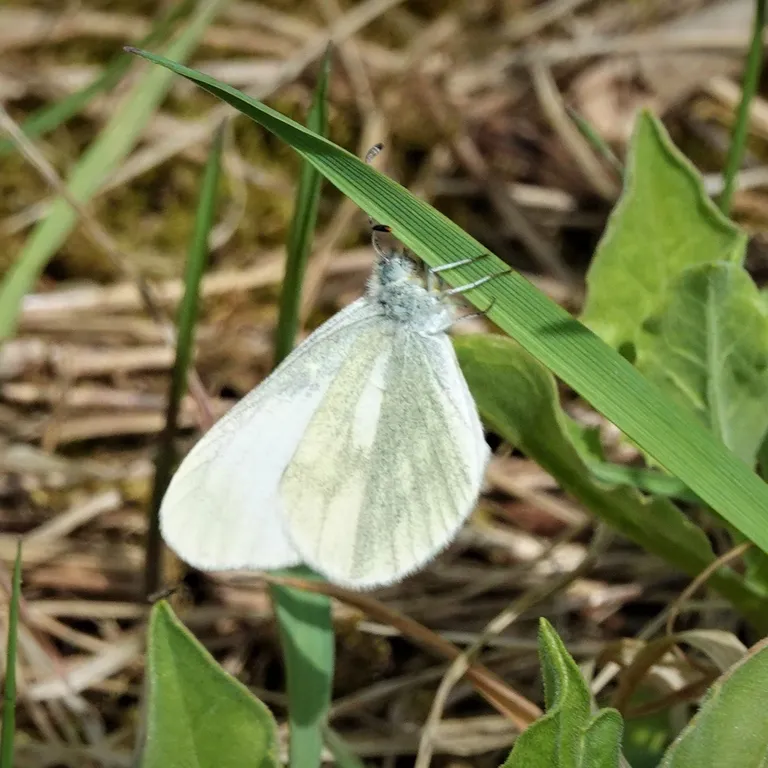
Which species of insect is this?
Leptidea sinapis/juvernica
